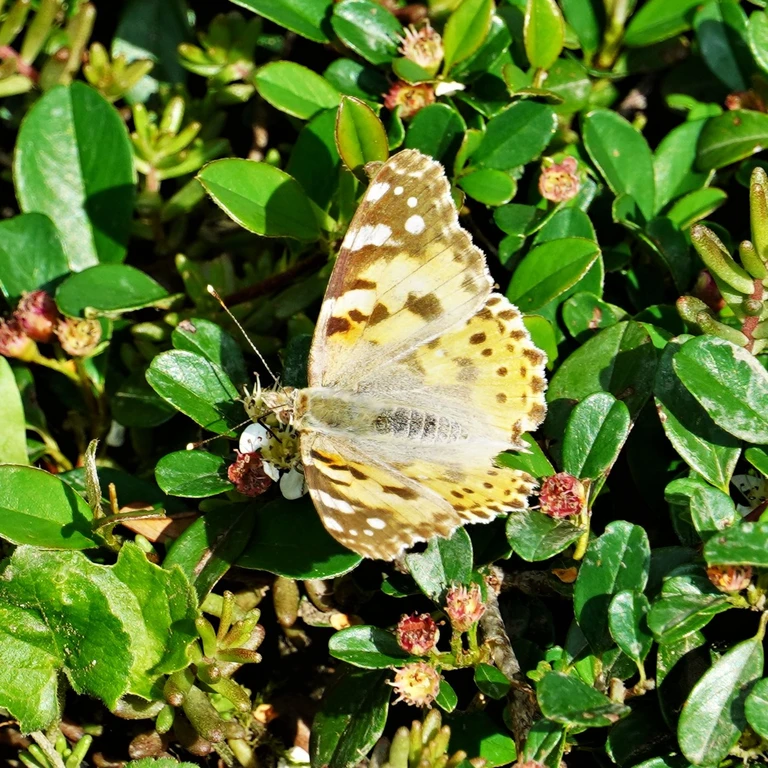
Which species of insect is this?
Vanessa cardui
